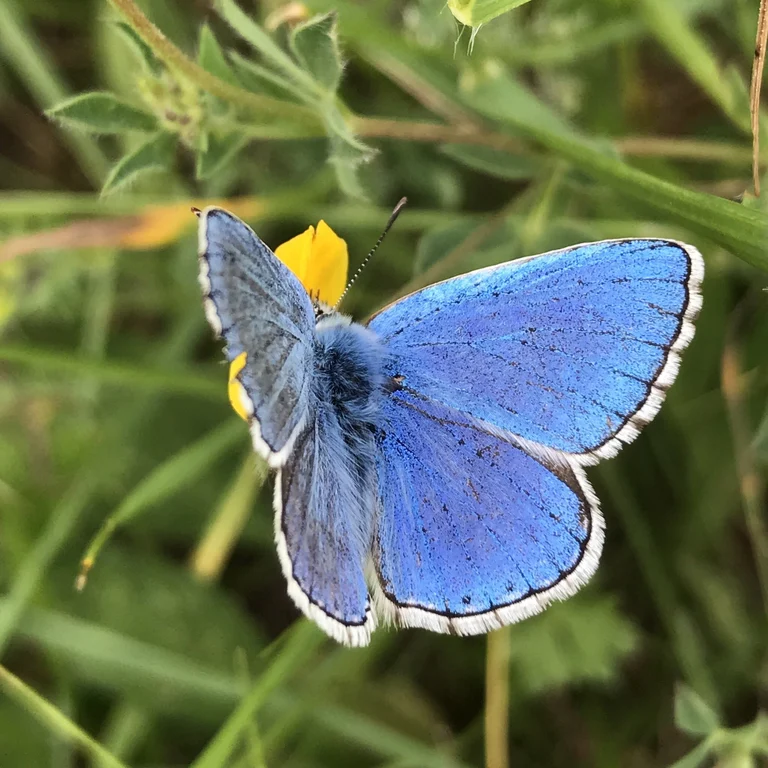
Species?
Lysandra bellargus
